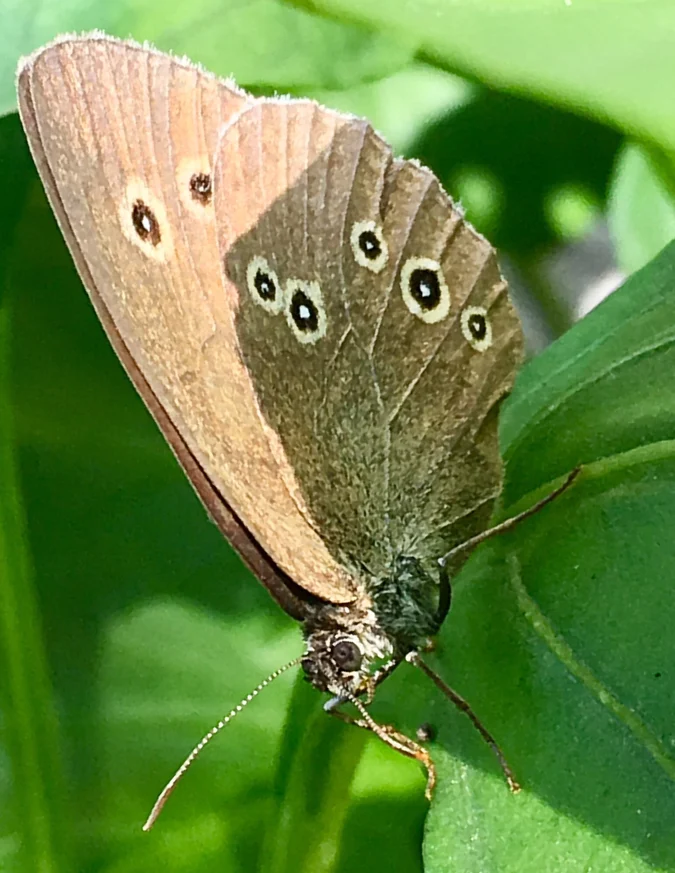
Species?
Aphantopus hyperantus
